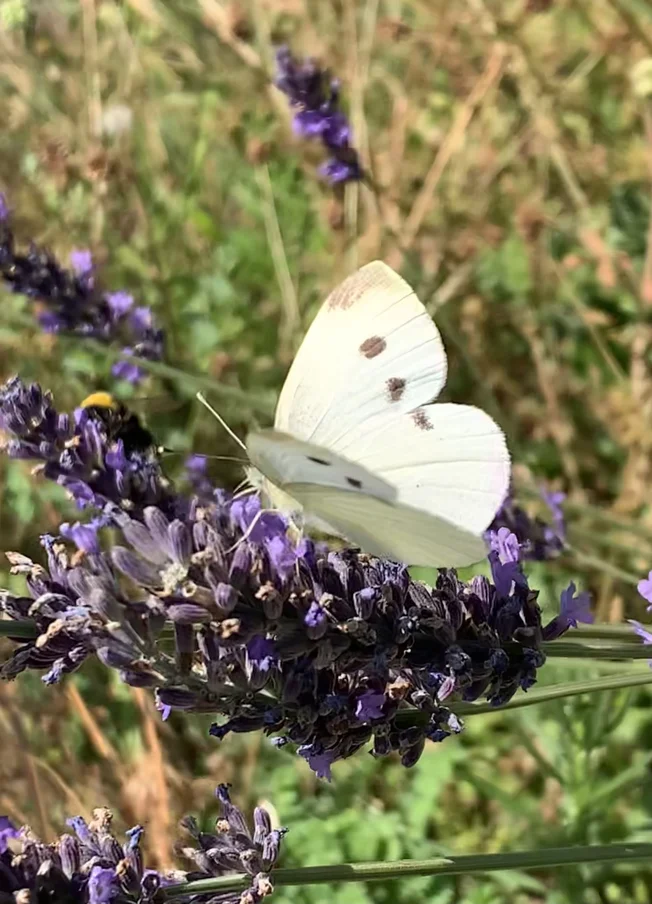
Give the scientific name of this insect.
Pieris rapae
